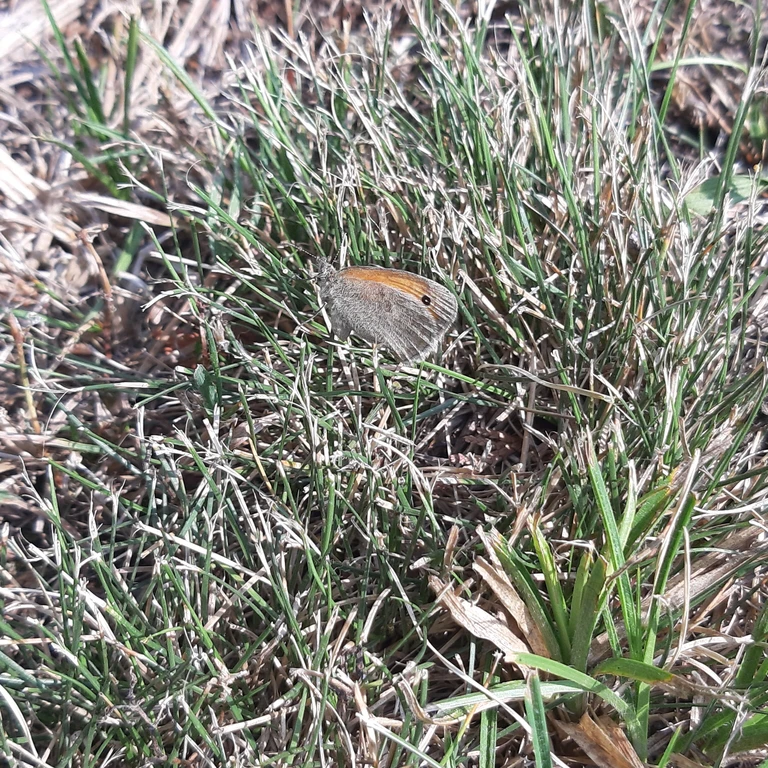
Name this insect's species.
Coenonympha pamphilus
